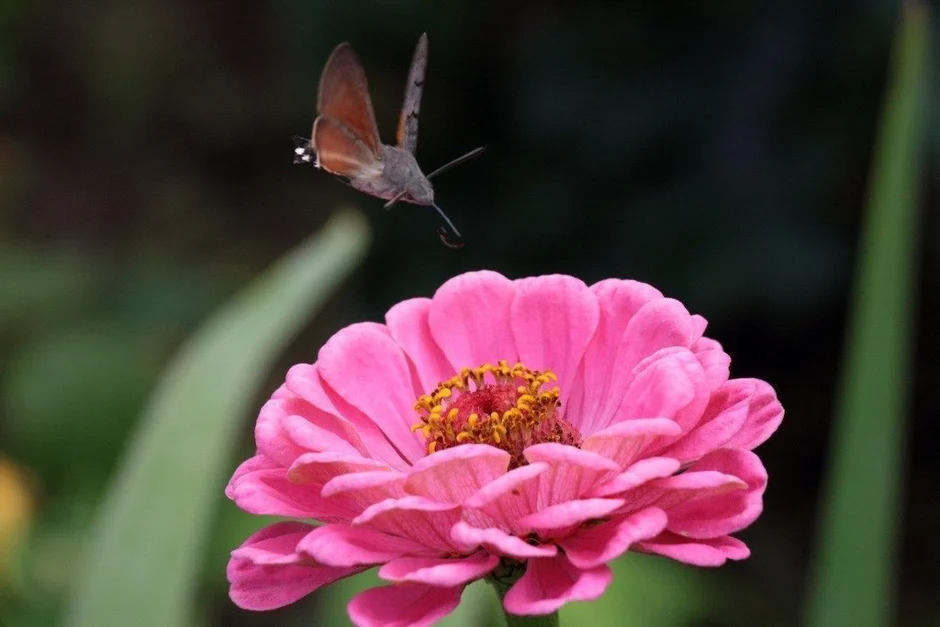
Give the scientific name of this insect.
Macroglossum stellatarum
